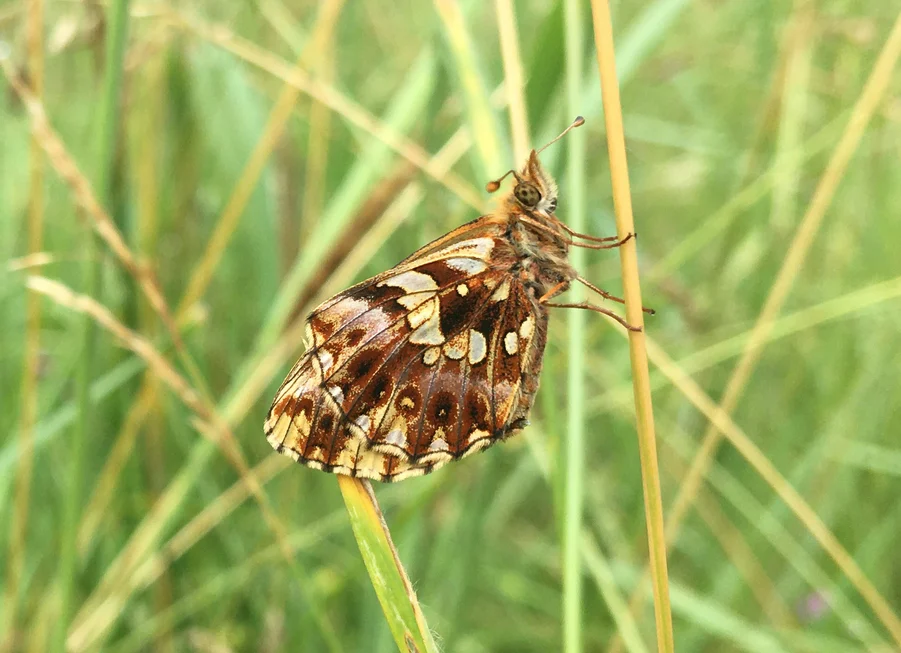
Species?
Boloria dia
